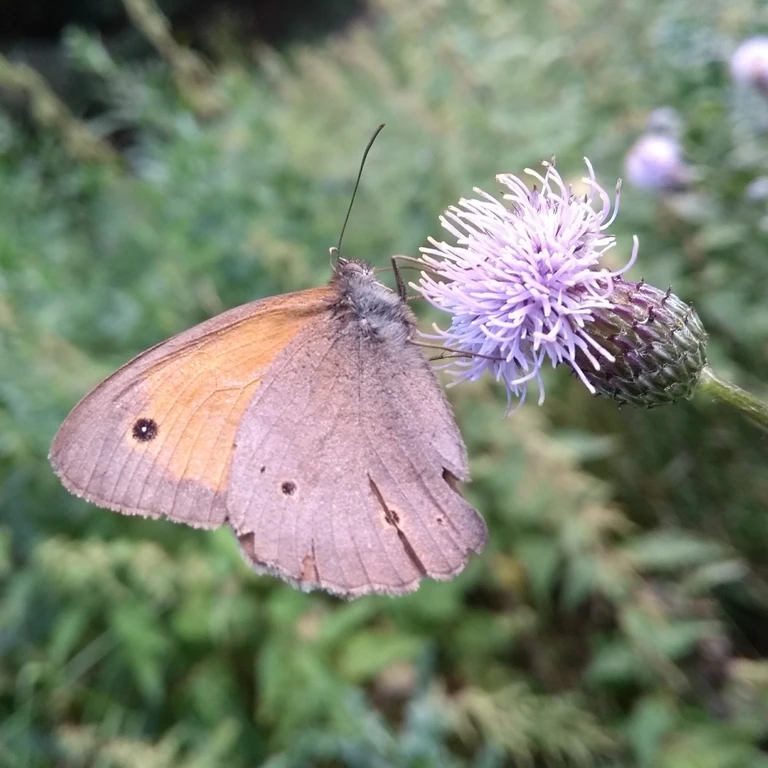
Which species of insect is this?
Maniola jurtina
